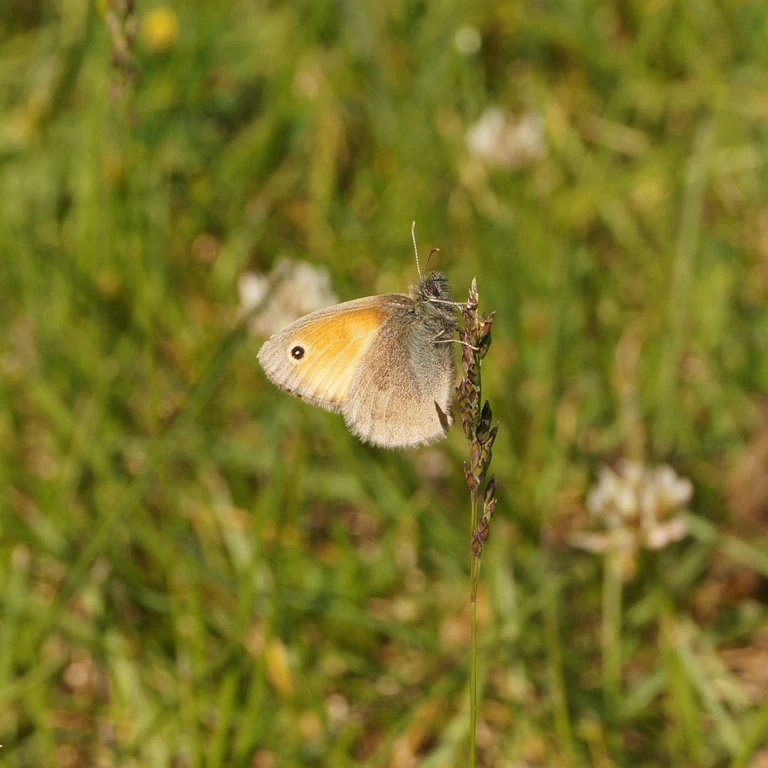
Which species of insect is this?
Coenonympha pamphilus
